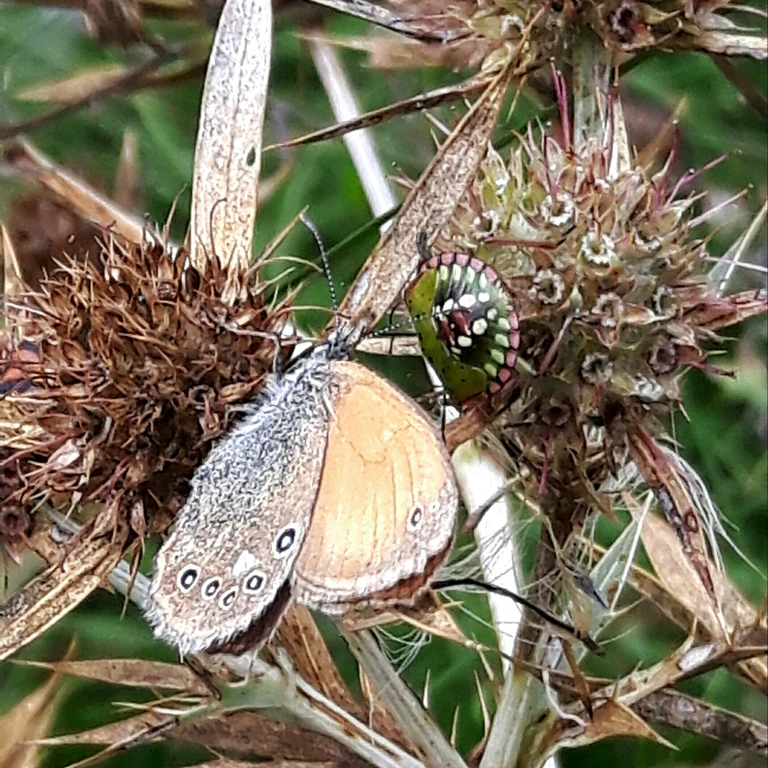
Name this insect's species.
Coenonympha glycerion (also Coenonympha iphis)
